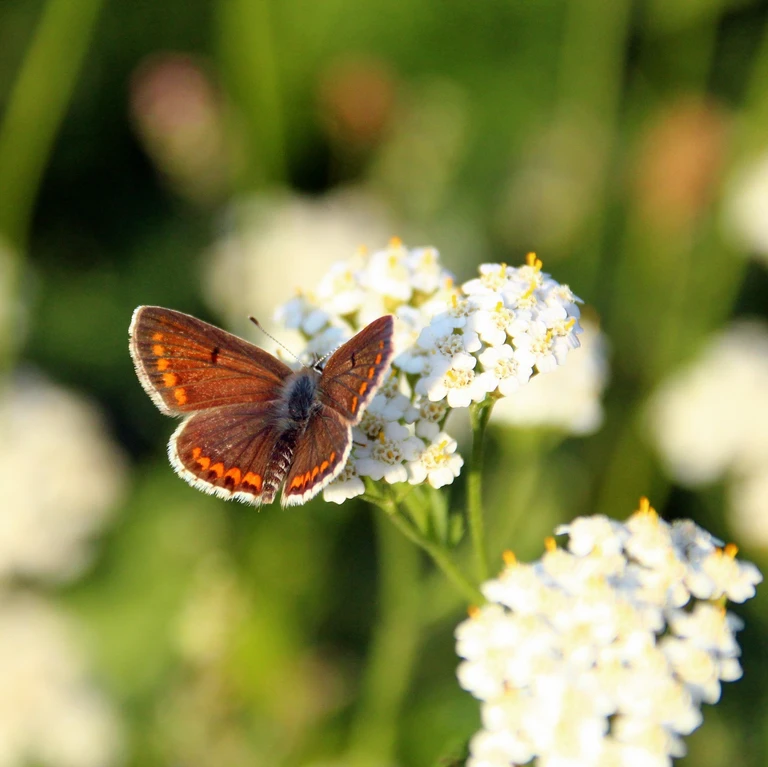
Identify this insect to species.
Aricia agestis/artaxerxes
